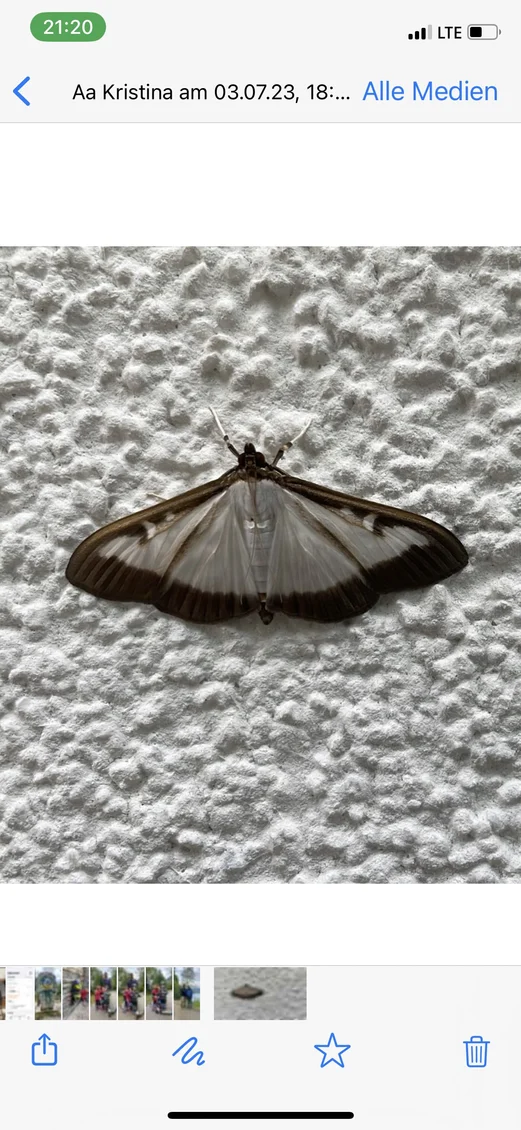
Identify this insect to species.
Cydalima perspectalis
